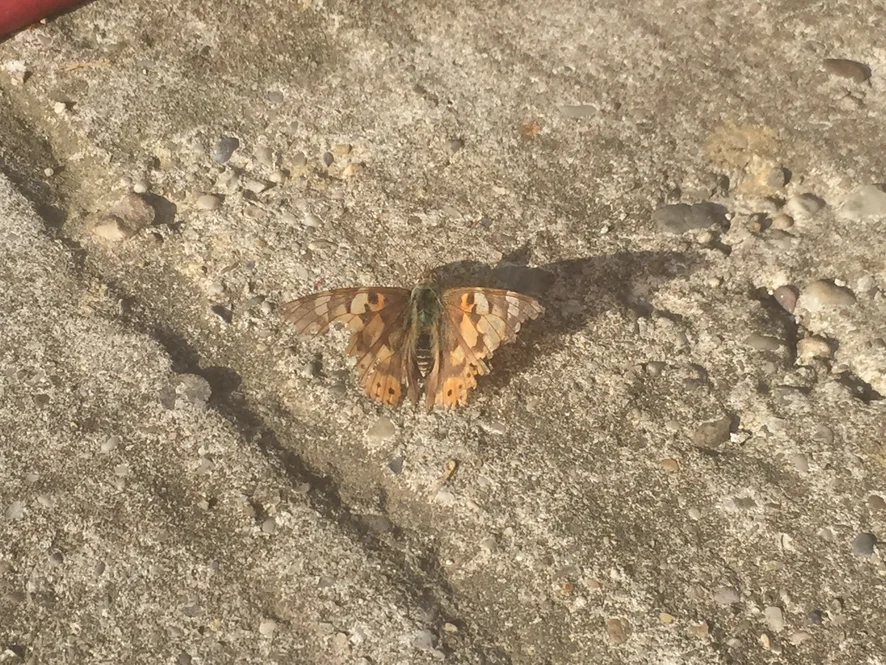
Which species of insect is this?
Vanessa cardui
